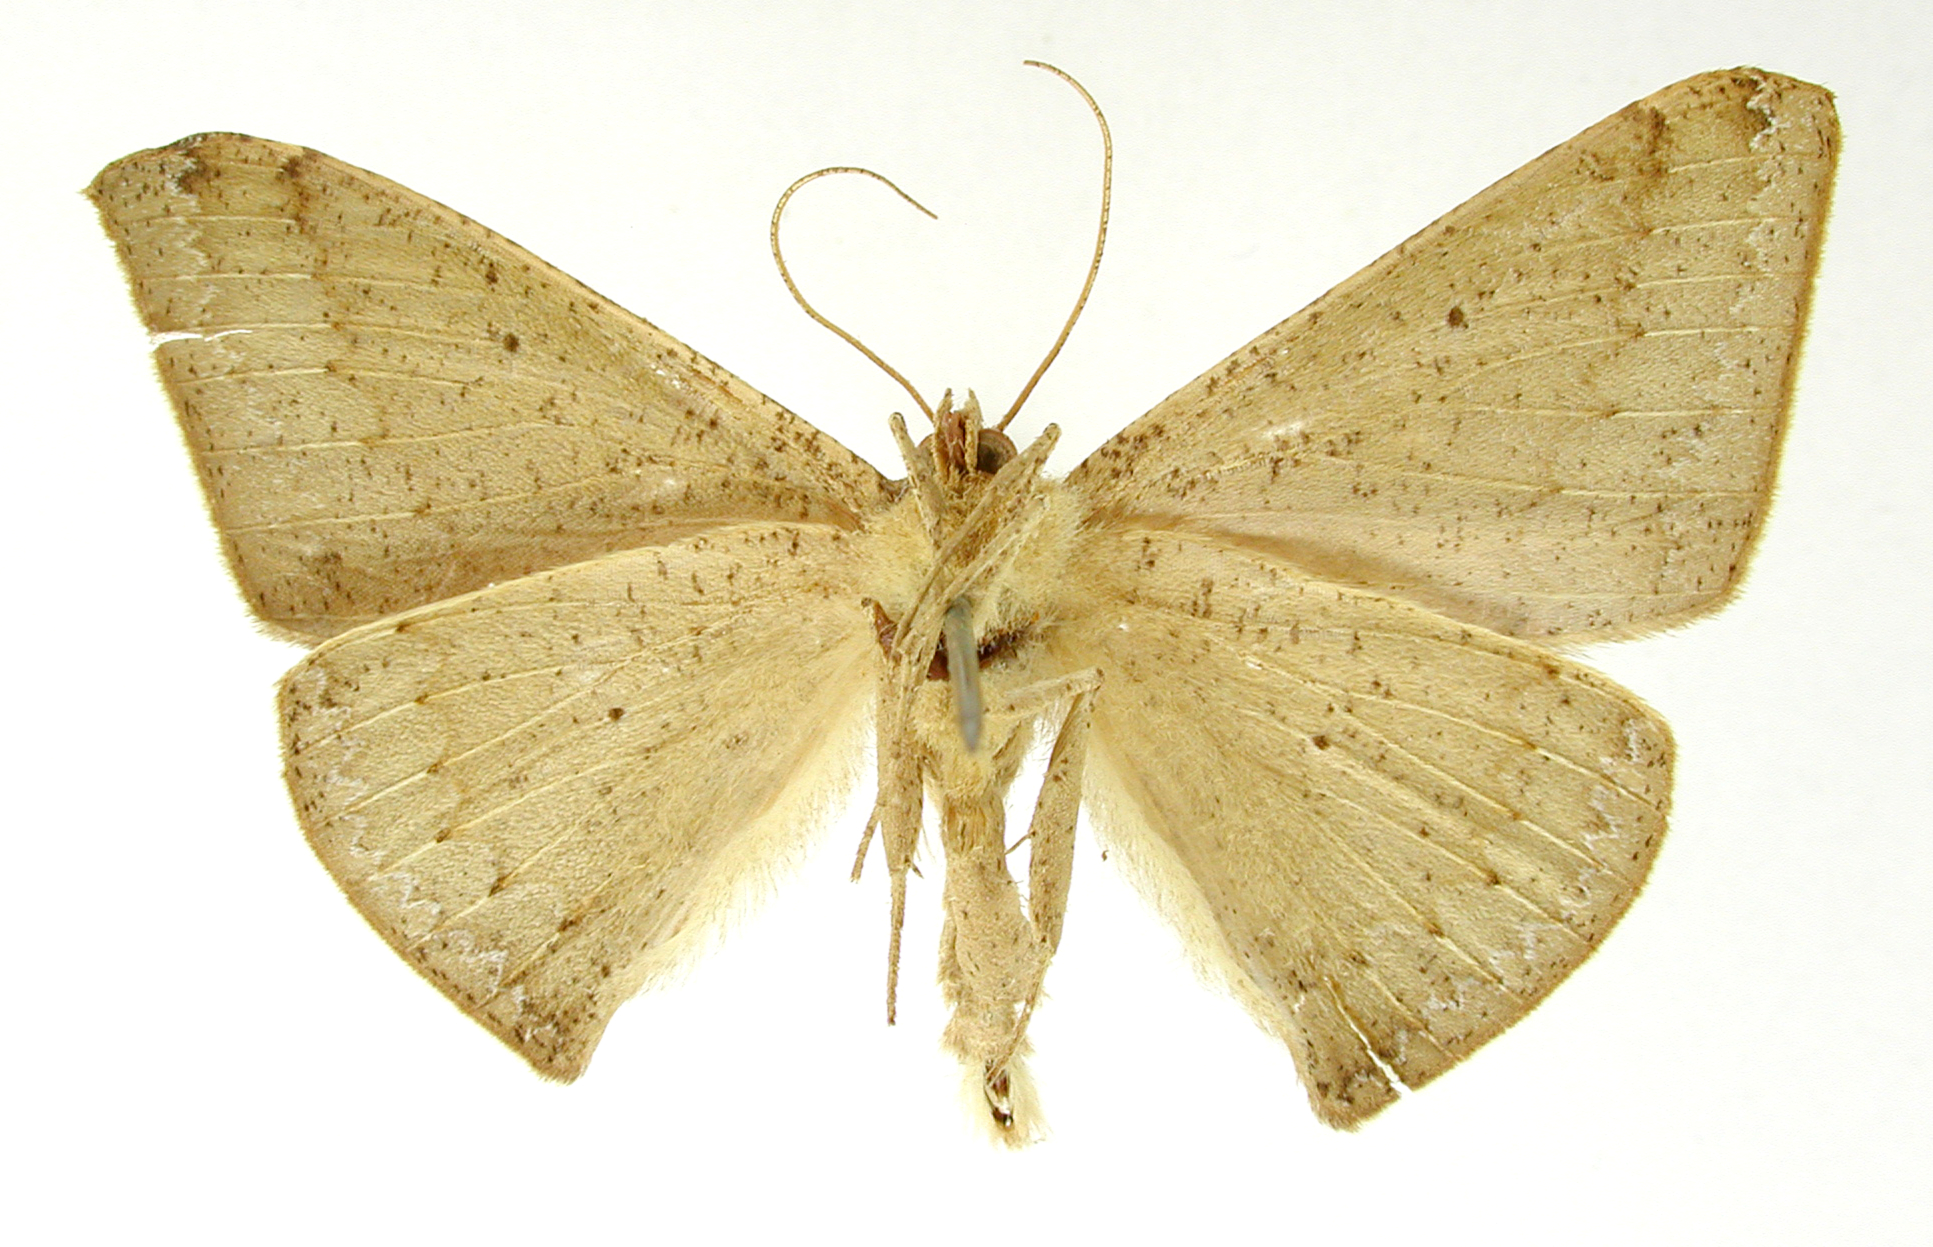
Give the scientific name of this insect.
Oxydia dognini
